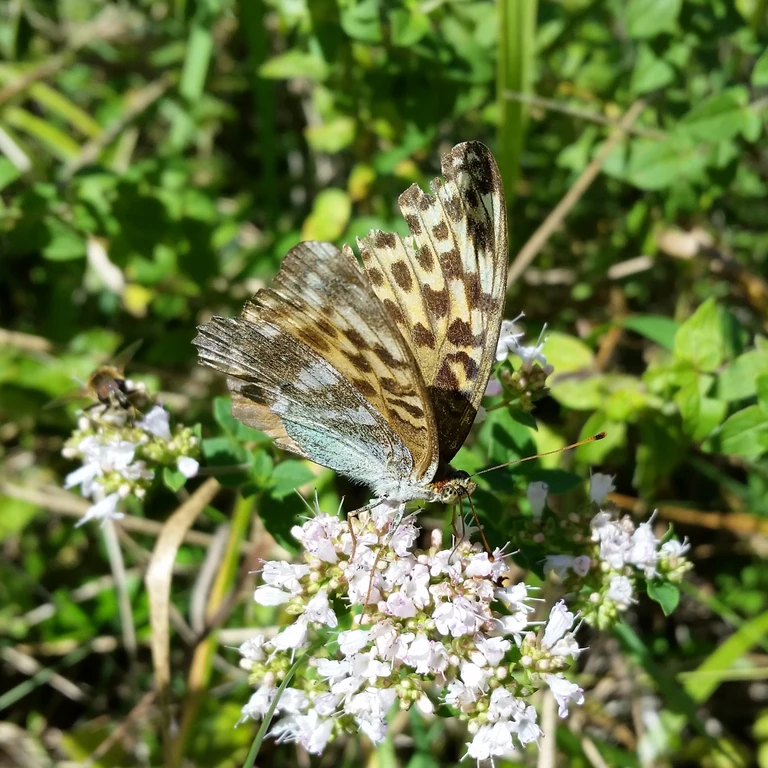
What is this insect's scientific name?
Argynnis paphia
